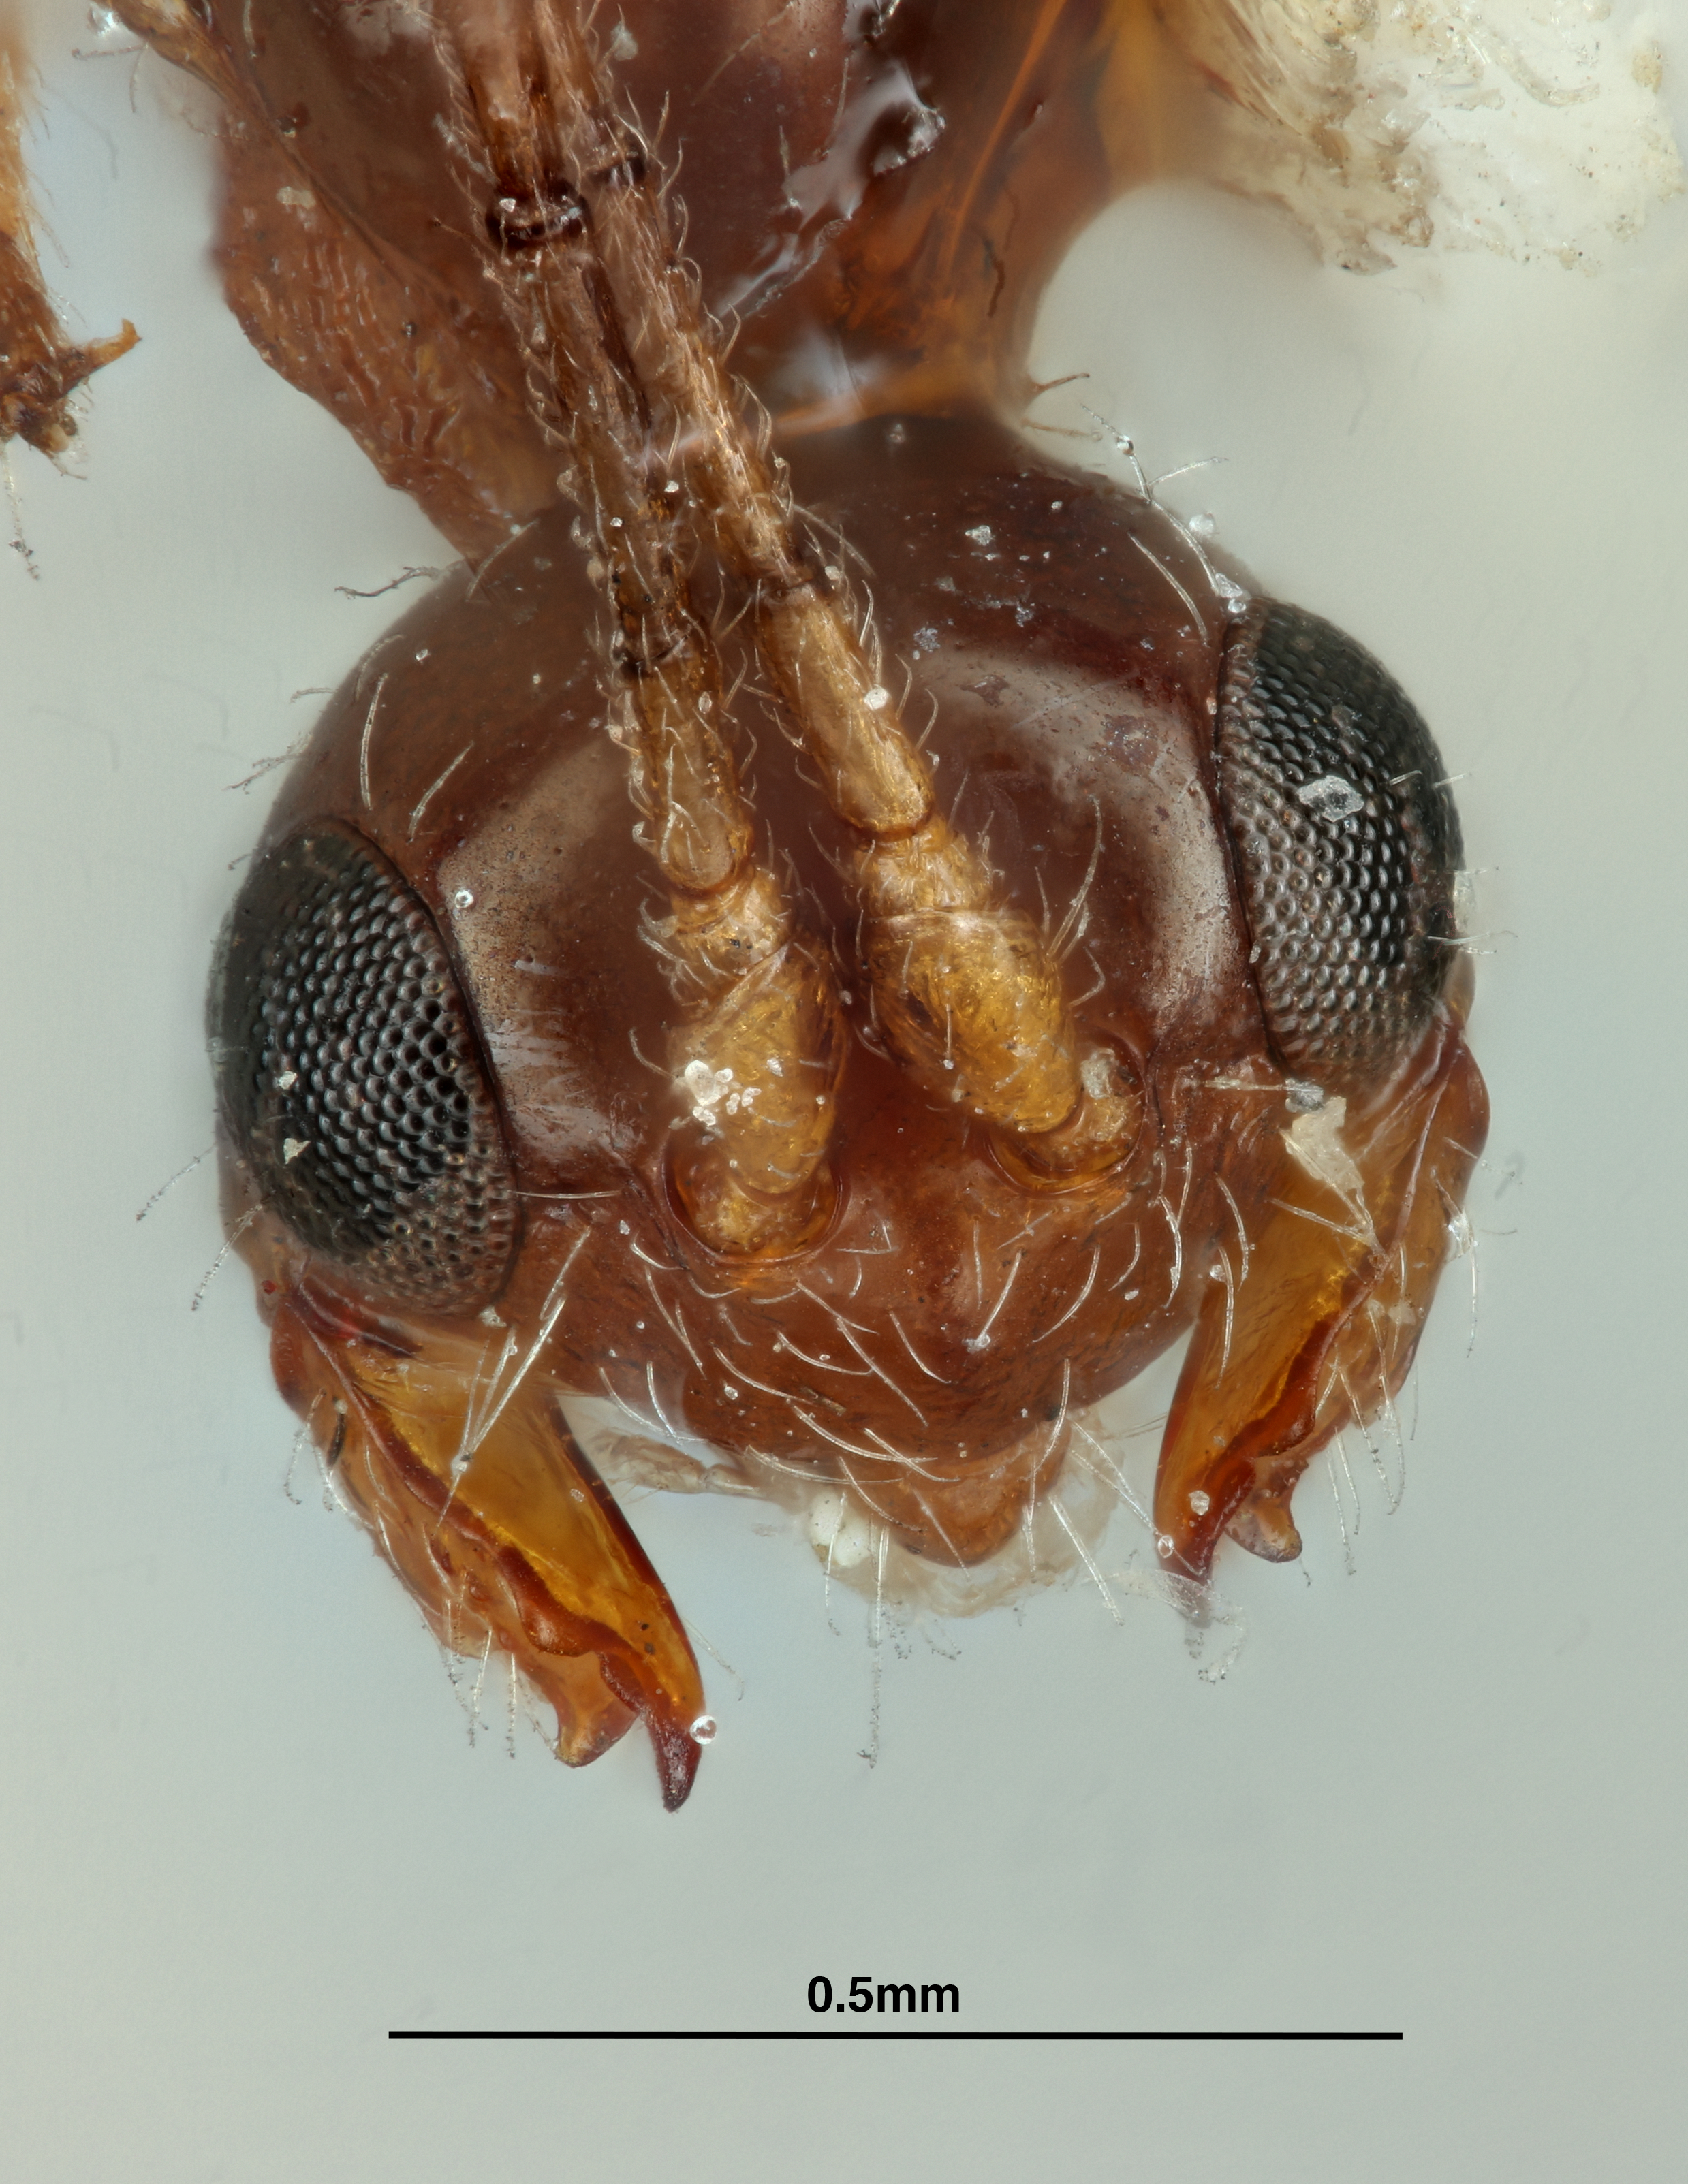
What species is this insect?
Hoplalysia slossonae
